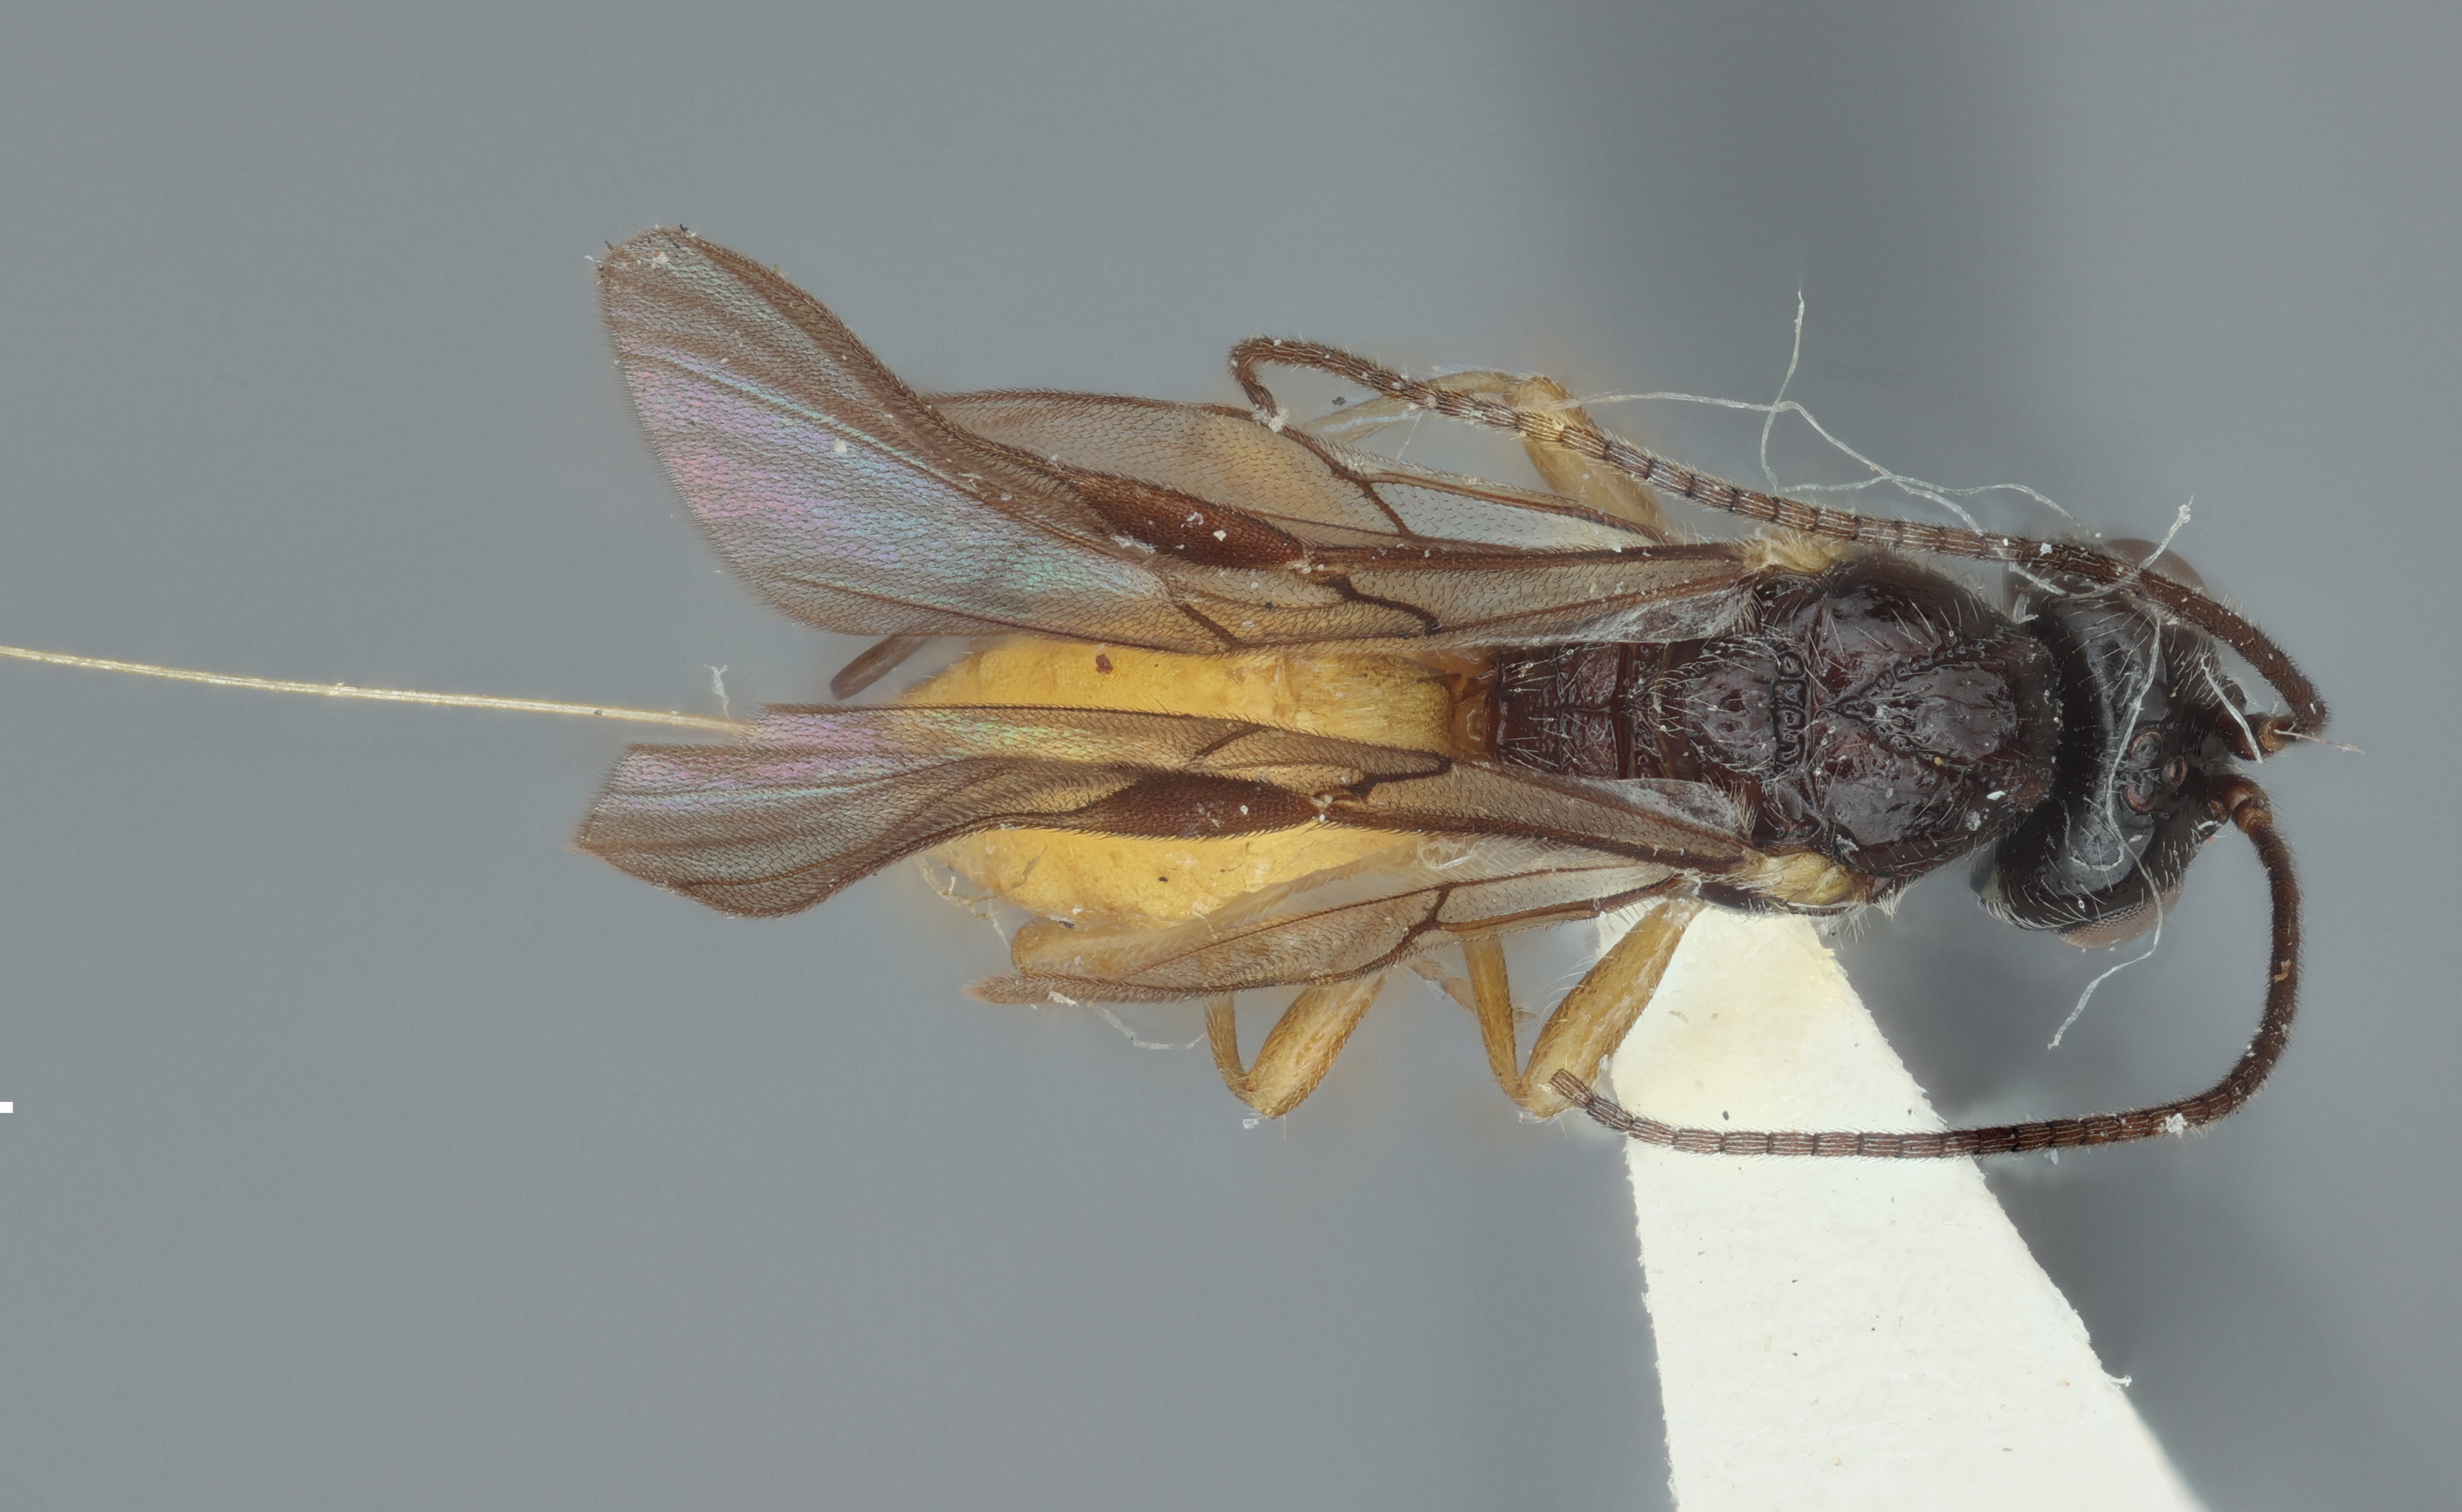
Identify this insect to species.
Opius ottotomoana
